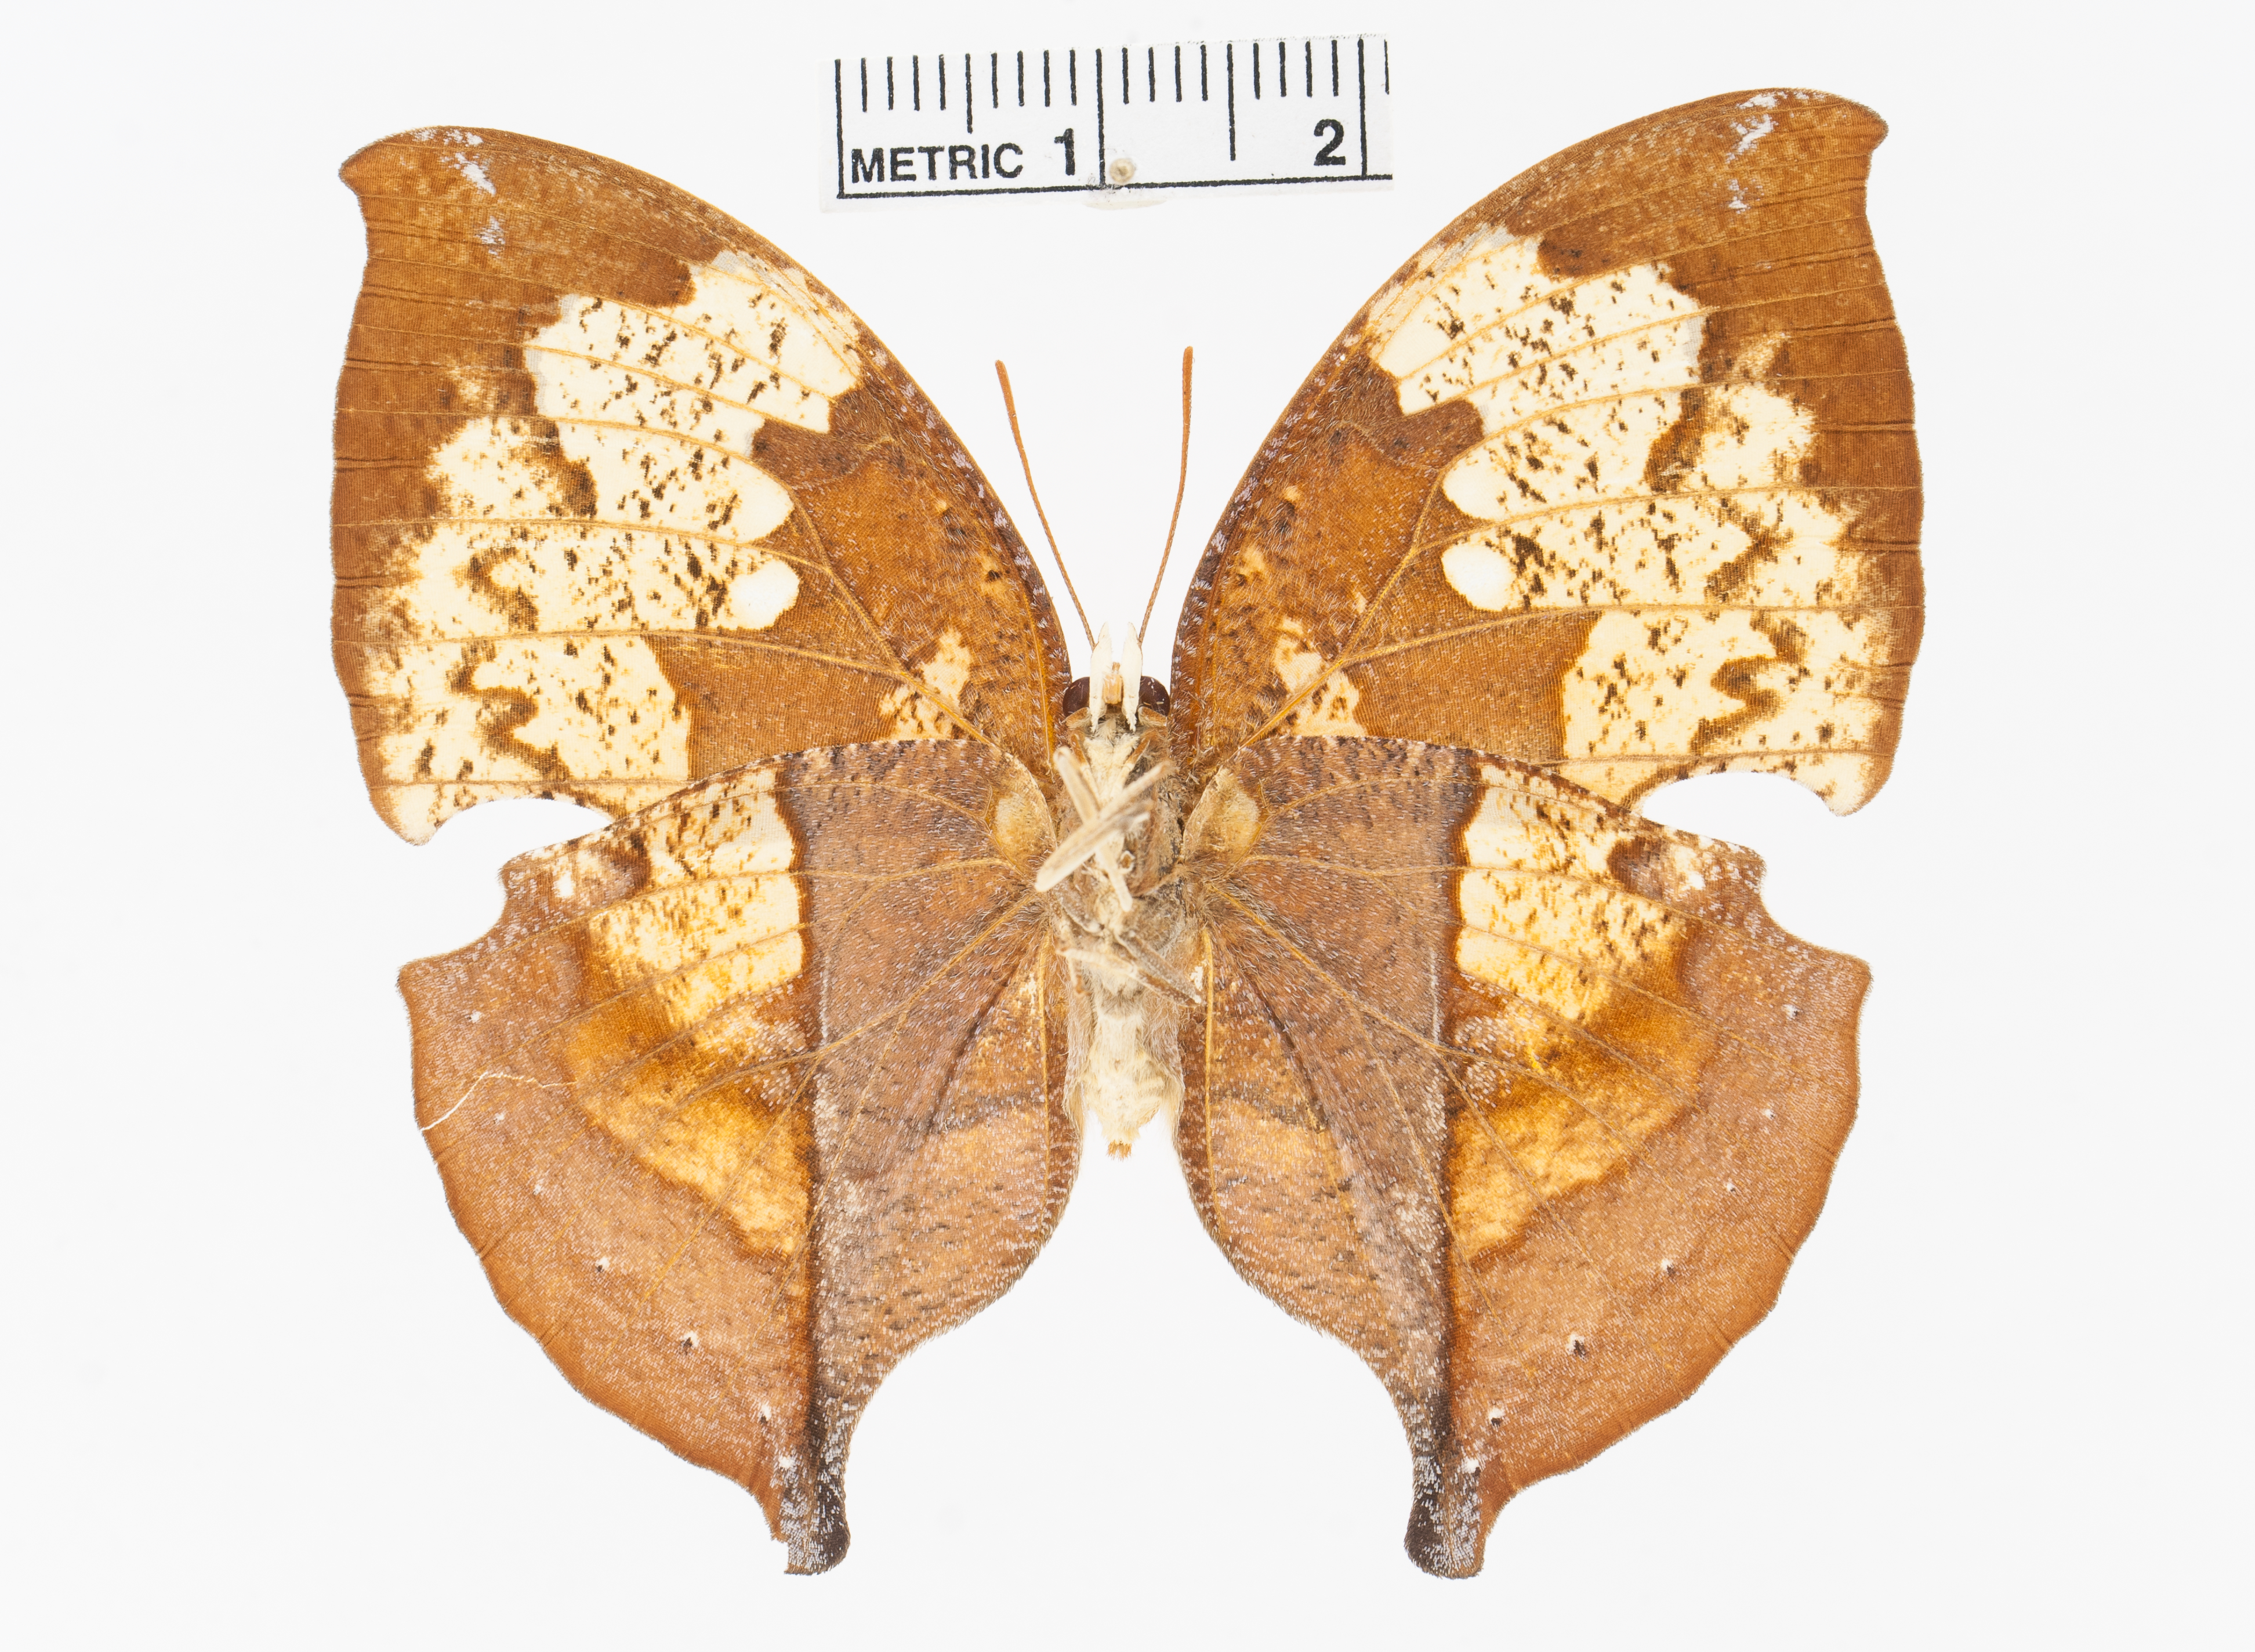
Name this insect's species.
Zaretis itys
